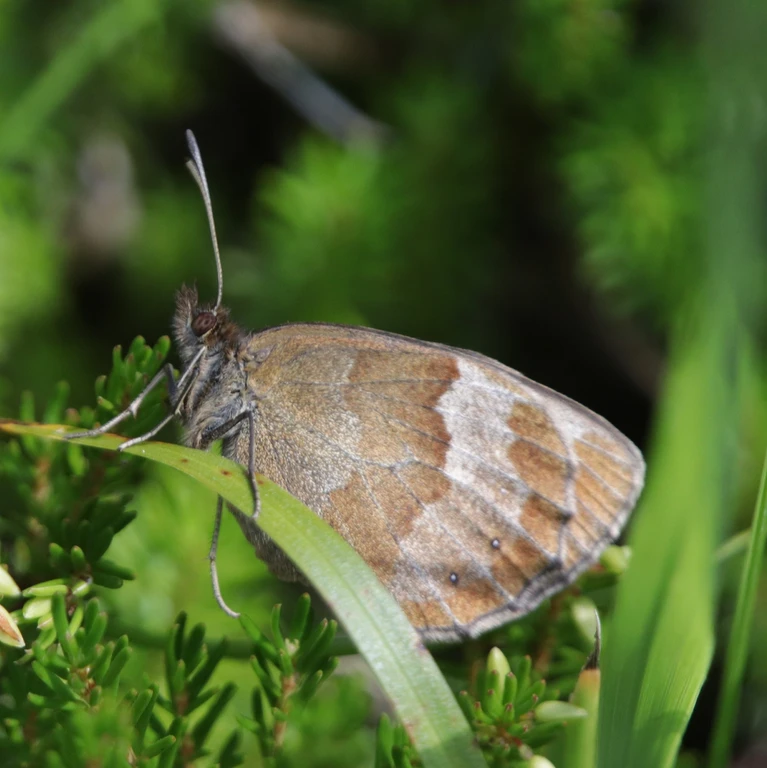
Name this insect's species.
Erebia aethiops
